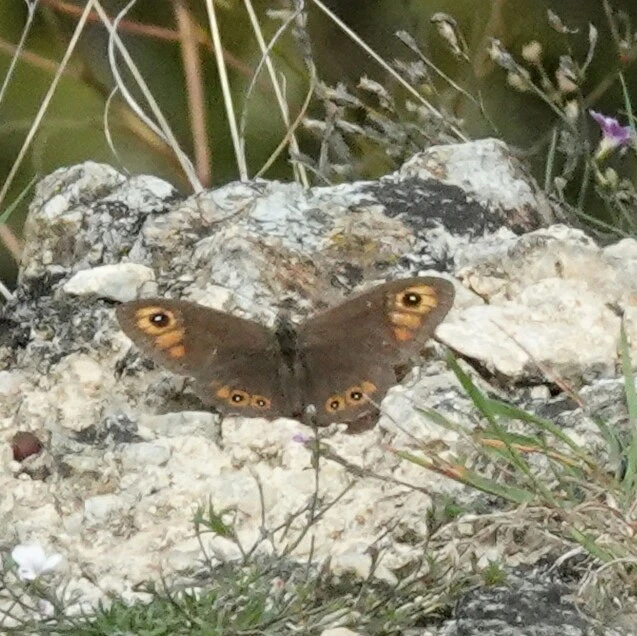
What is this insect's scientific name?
Lasiommata maera (also Pararge maera)
